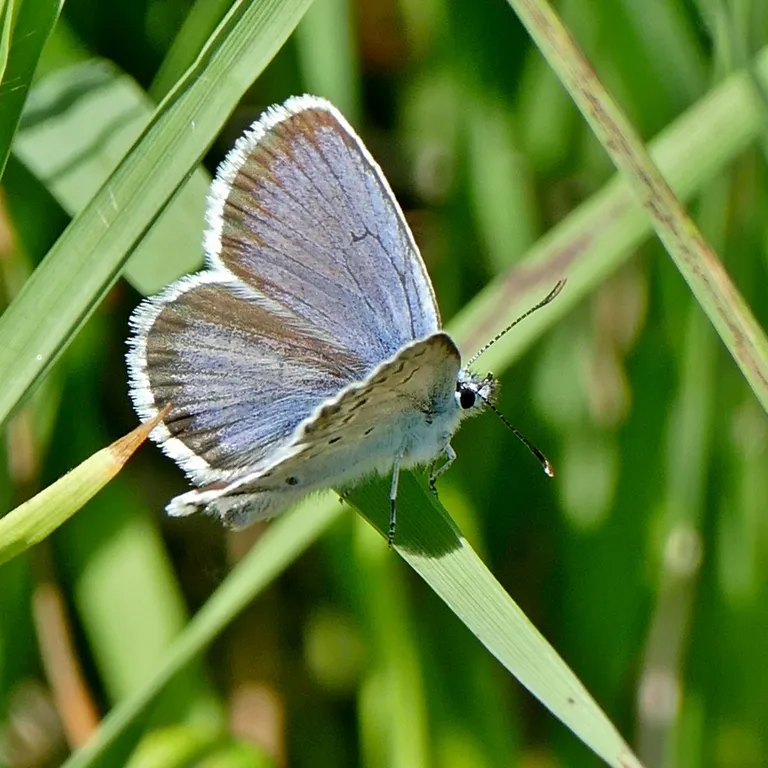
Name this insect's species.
Plebejus argus
